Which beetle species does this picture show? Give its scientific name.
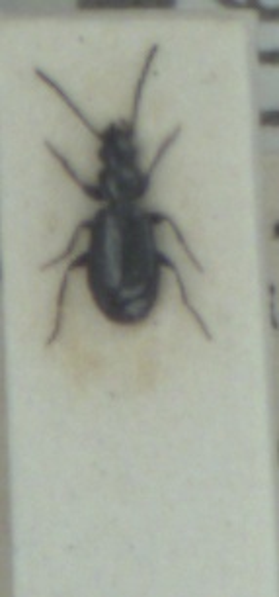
Microlestes maurus
